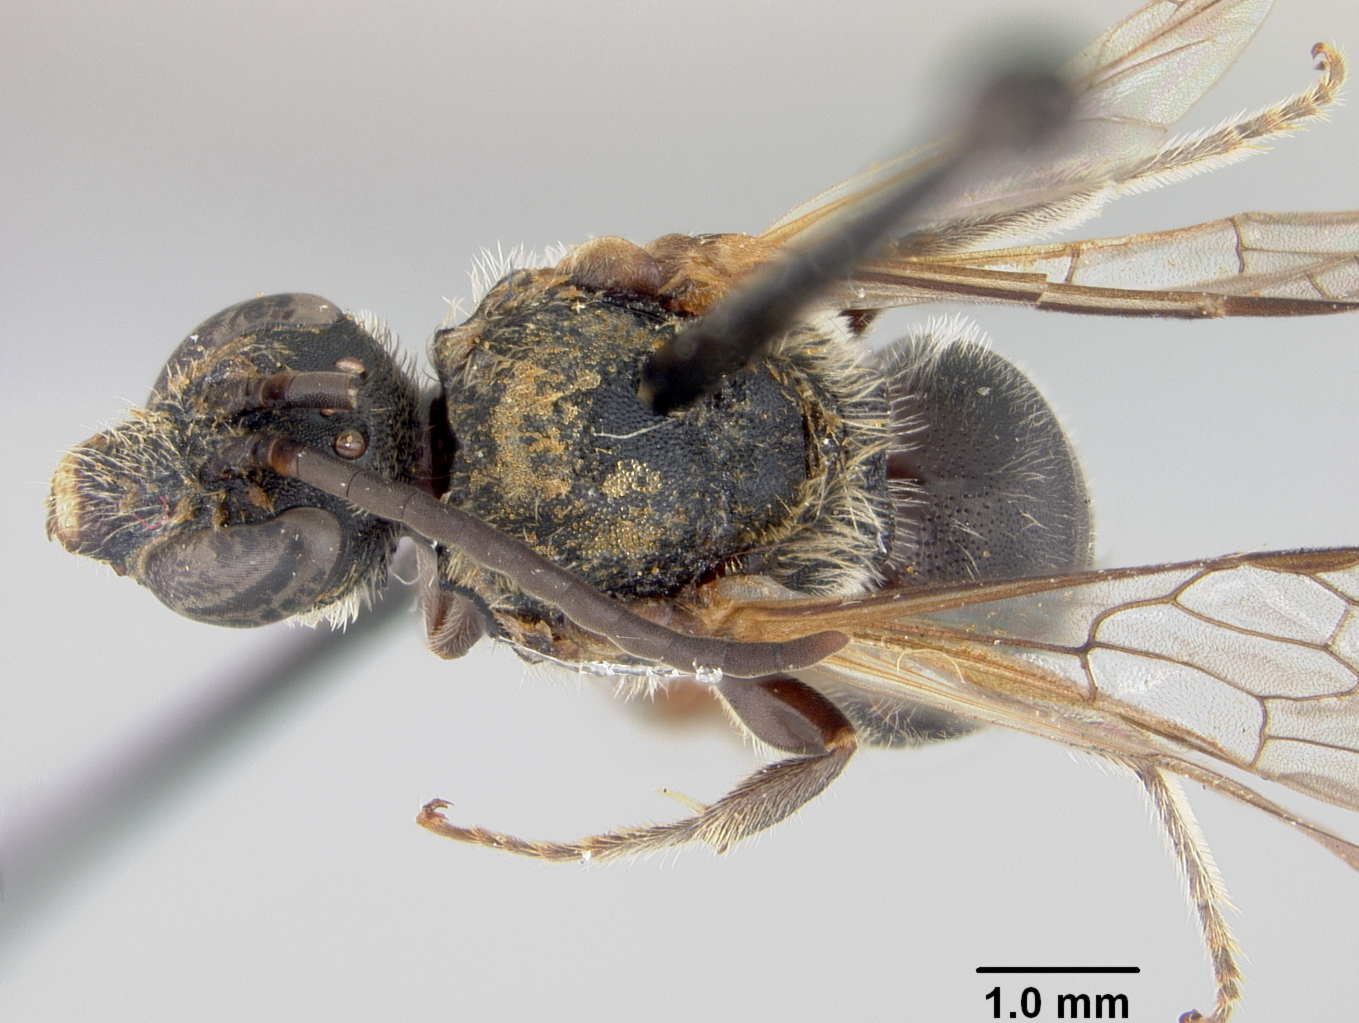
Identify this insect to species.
Halictus wittenbourgi
